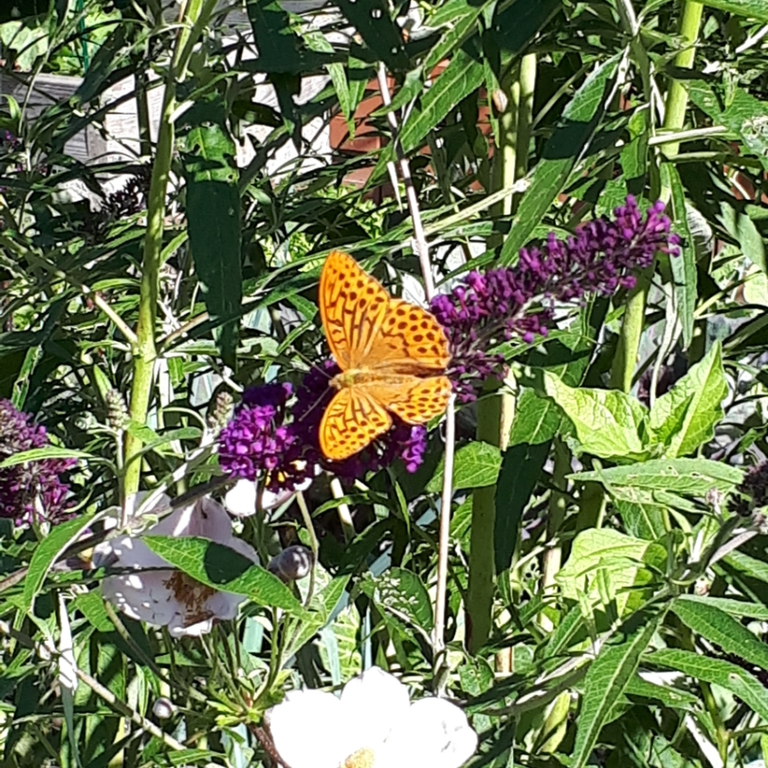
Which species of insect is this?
Argynnis paphia
